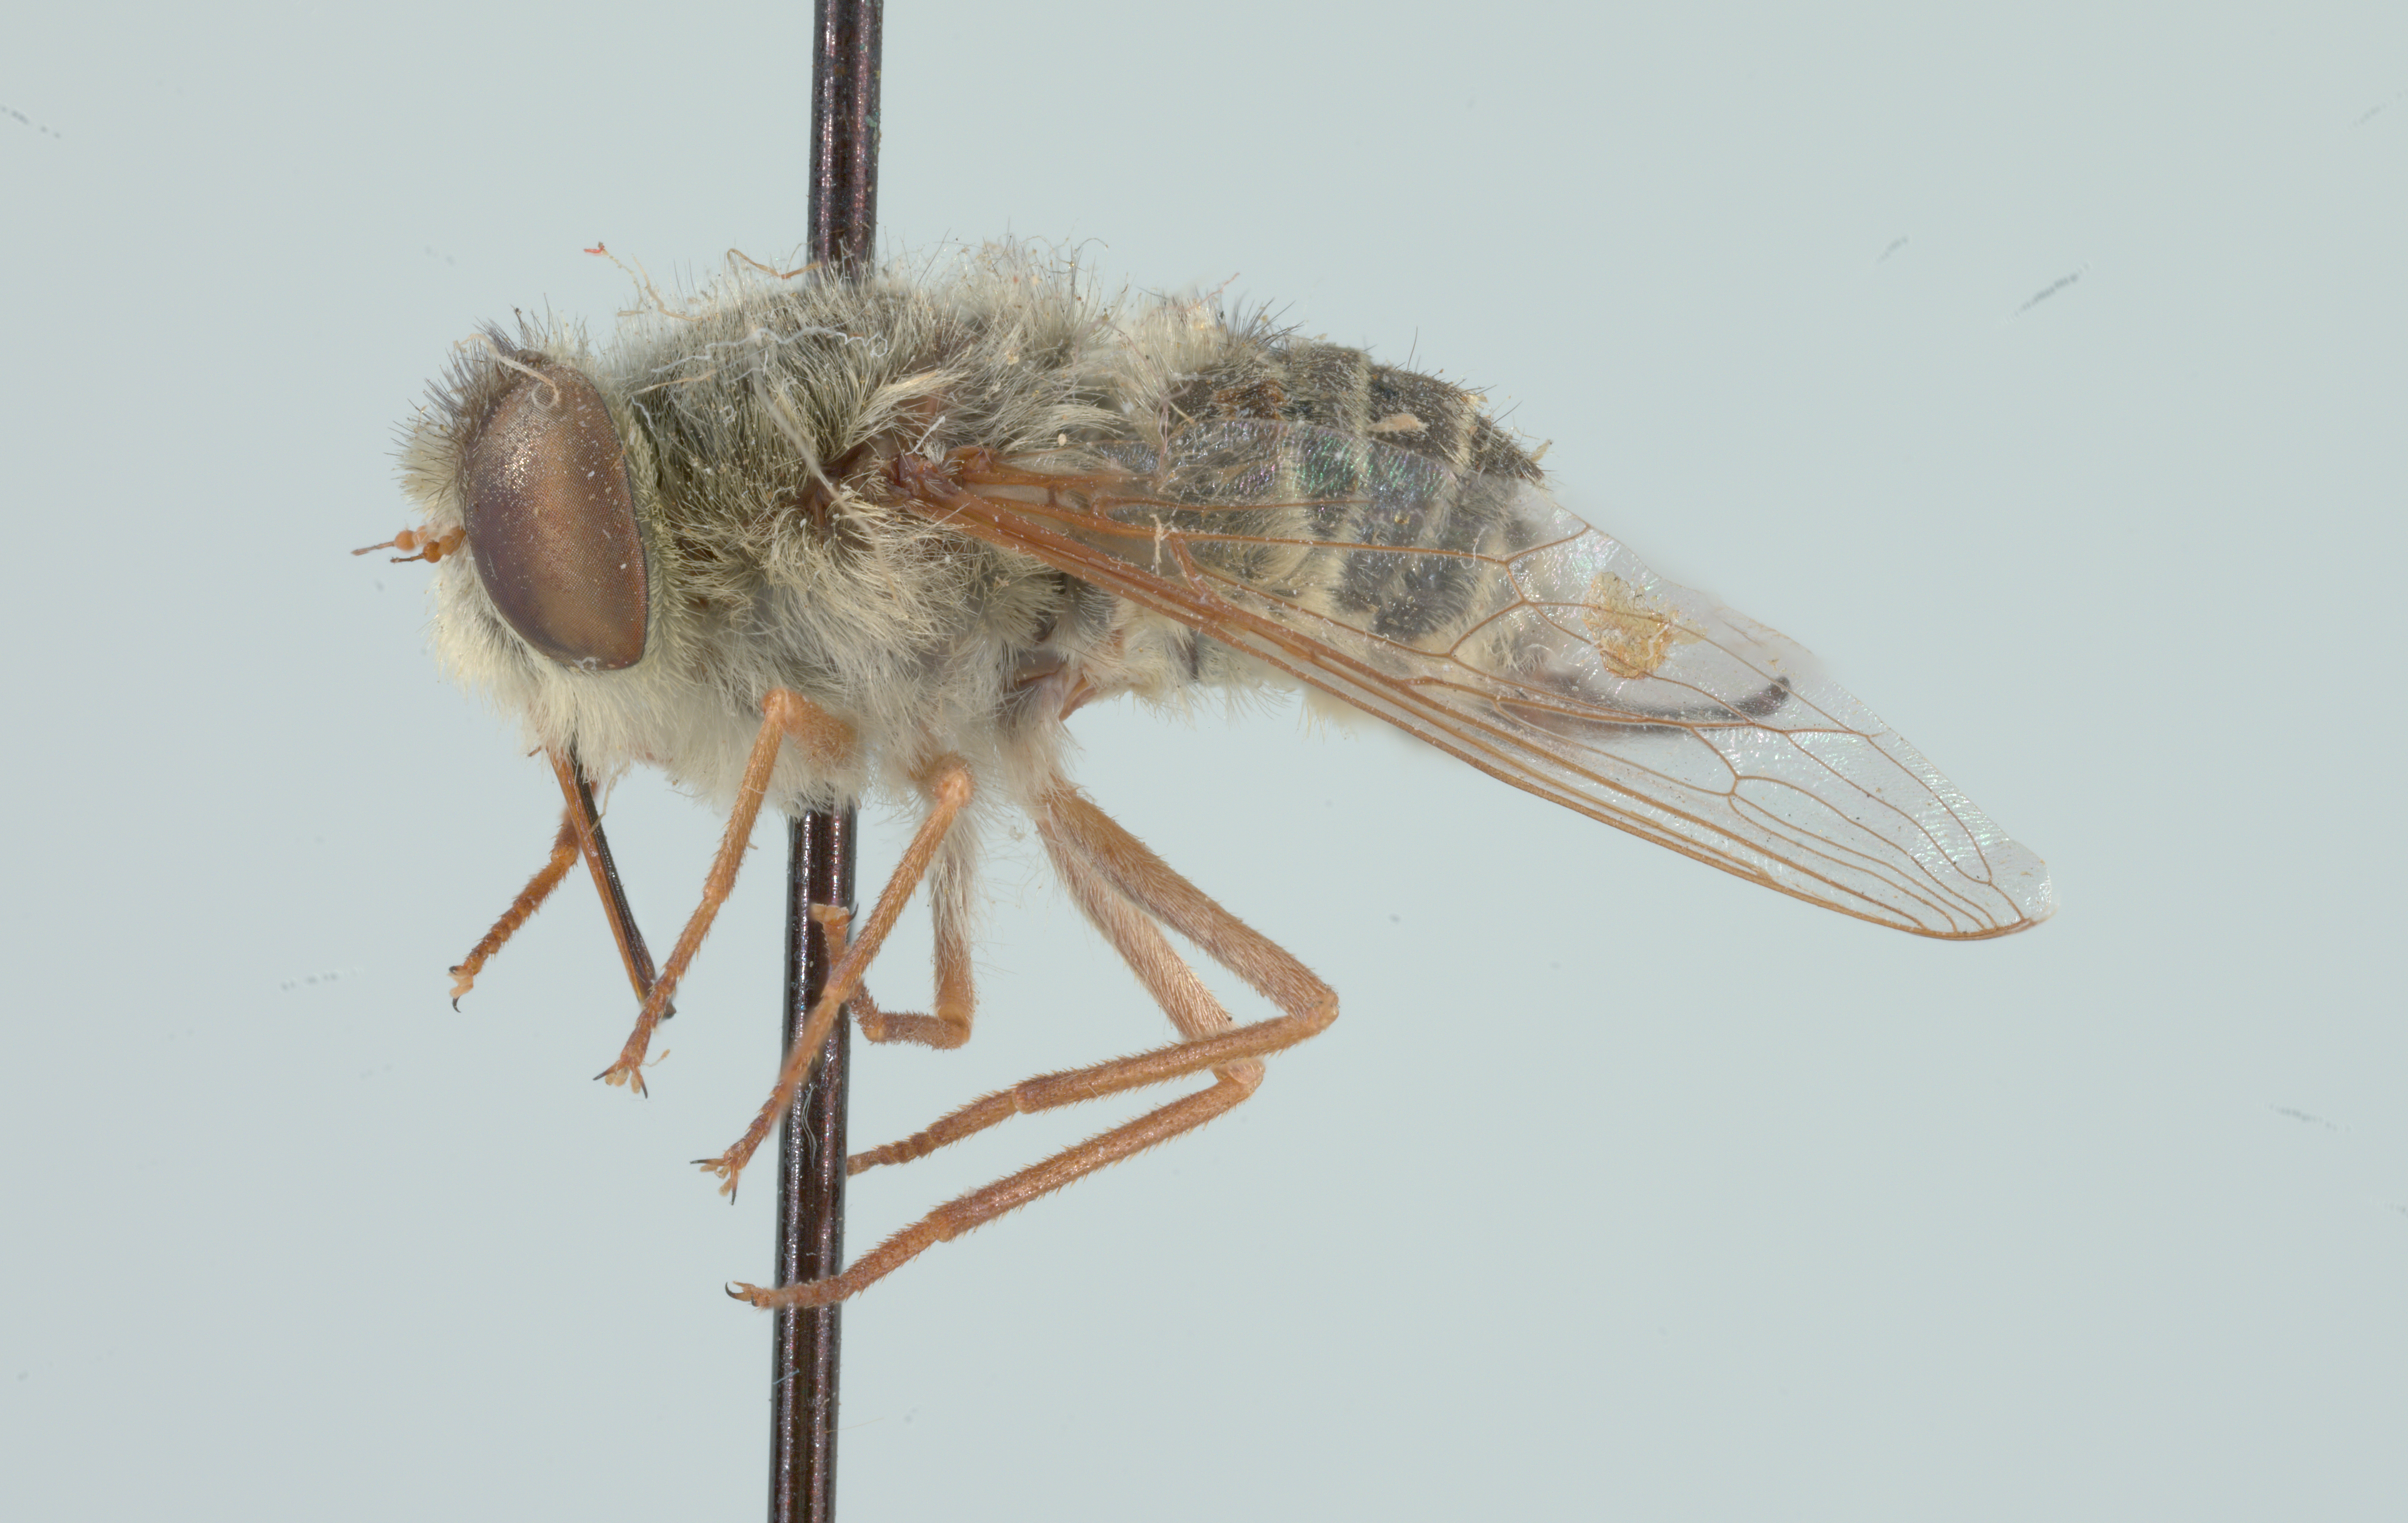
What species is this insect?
Neorhynchocephalus sackenii
